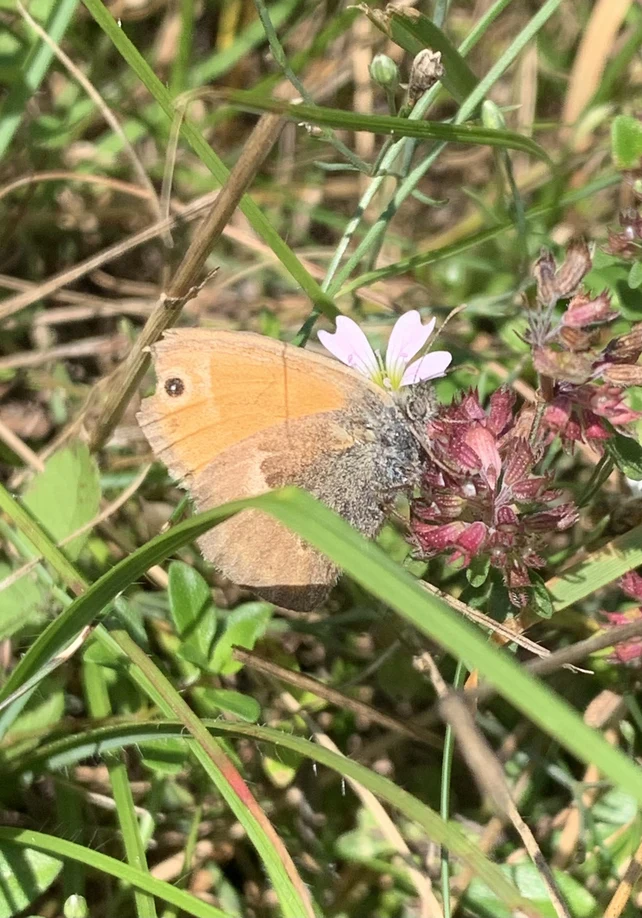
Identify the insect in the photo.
Coenonympha pamphilus
